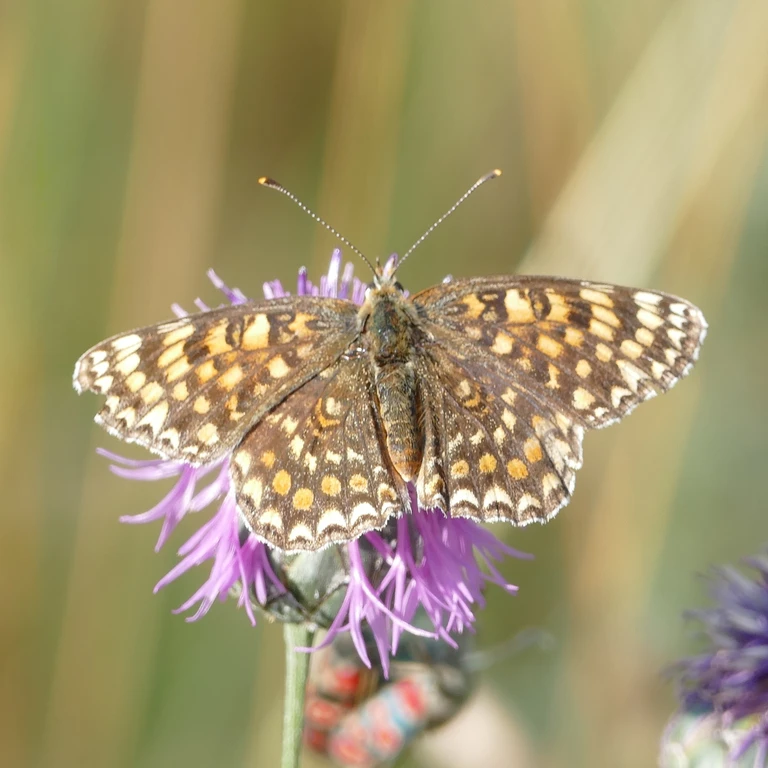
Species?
Melitaea phoebe
